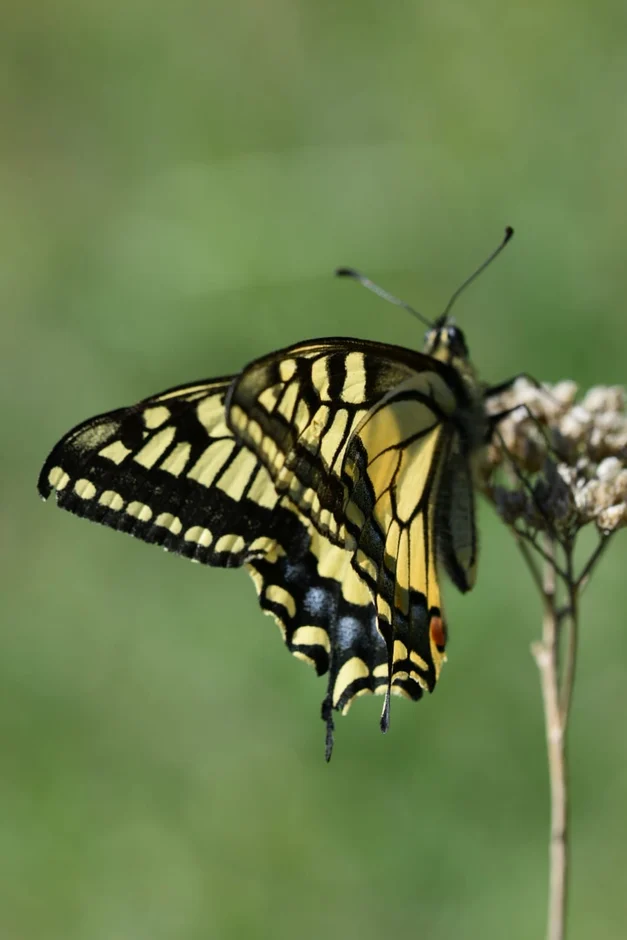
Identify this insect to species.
Papilio machaon
